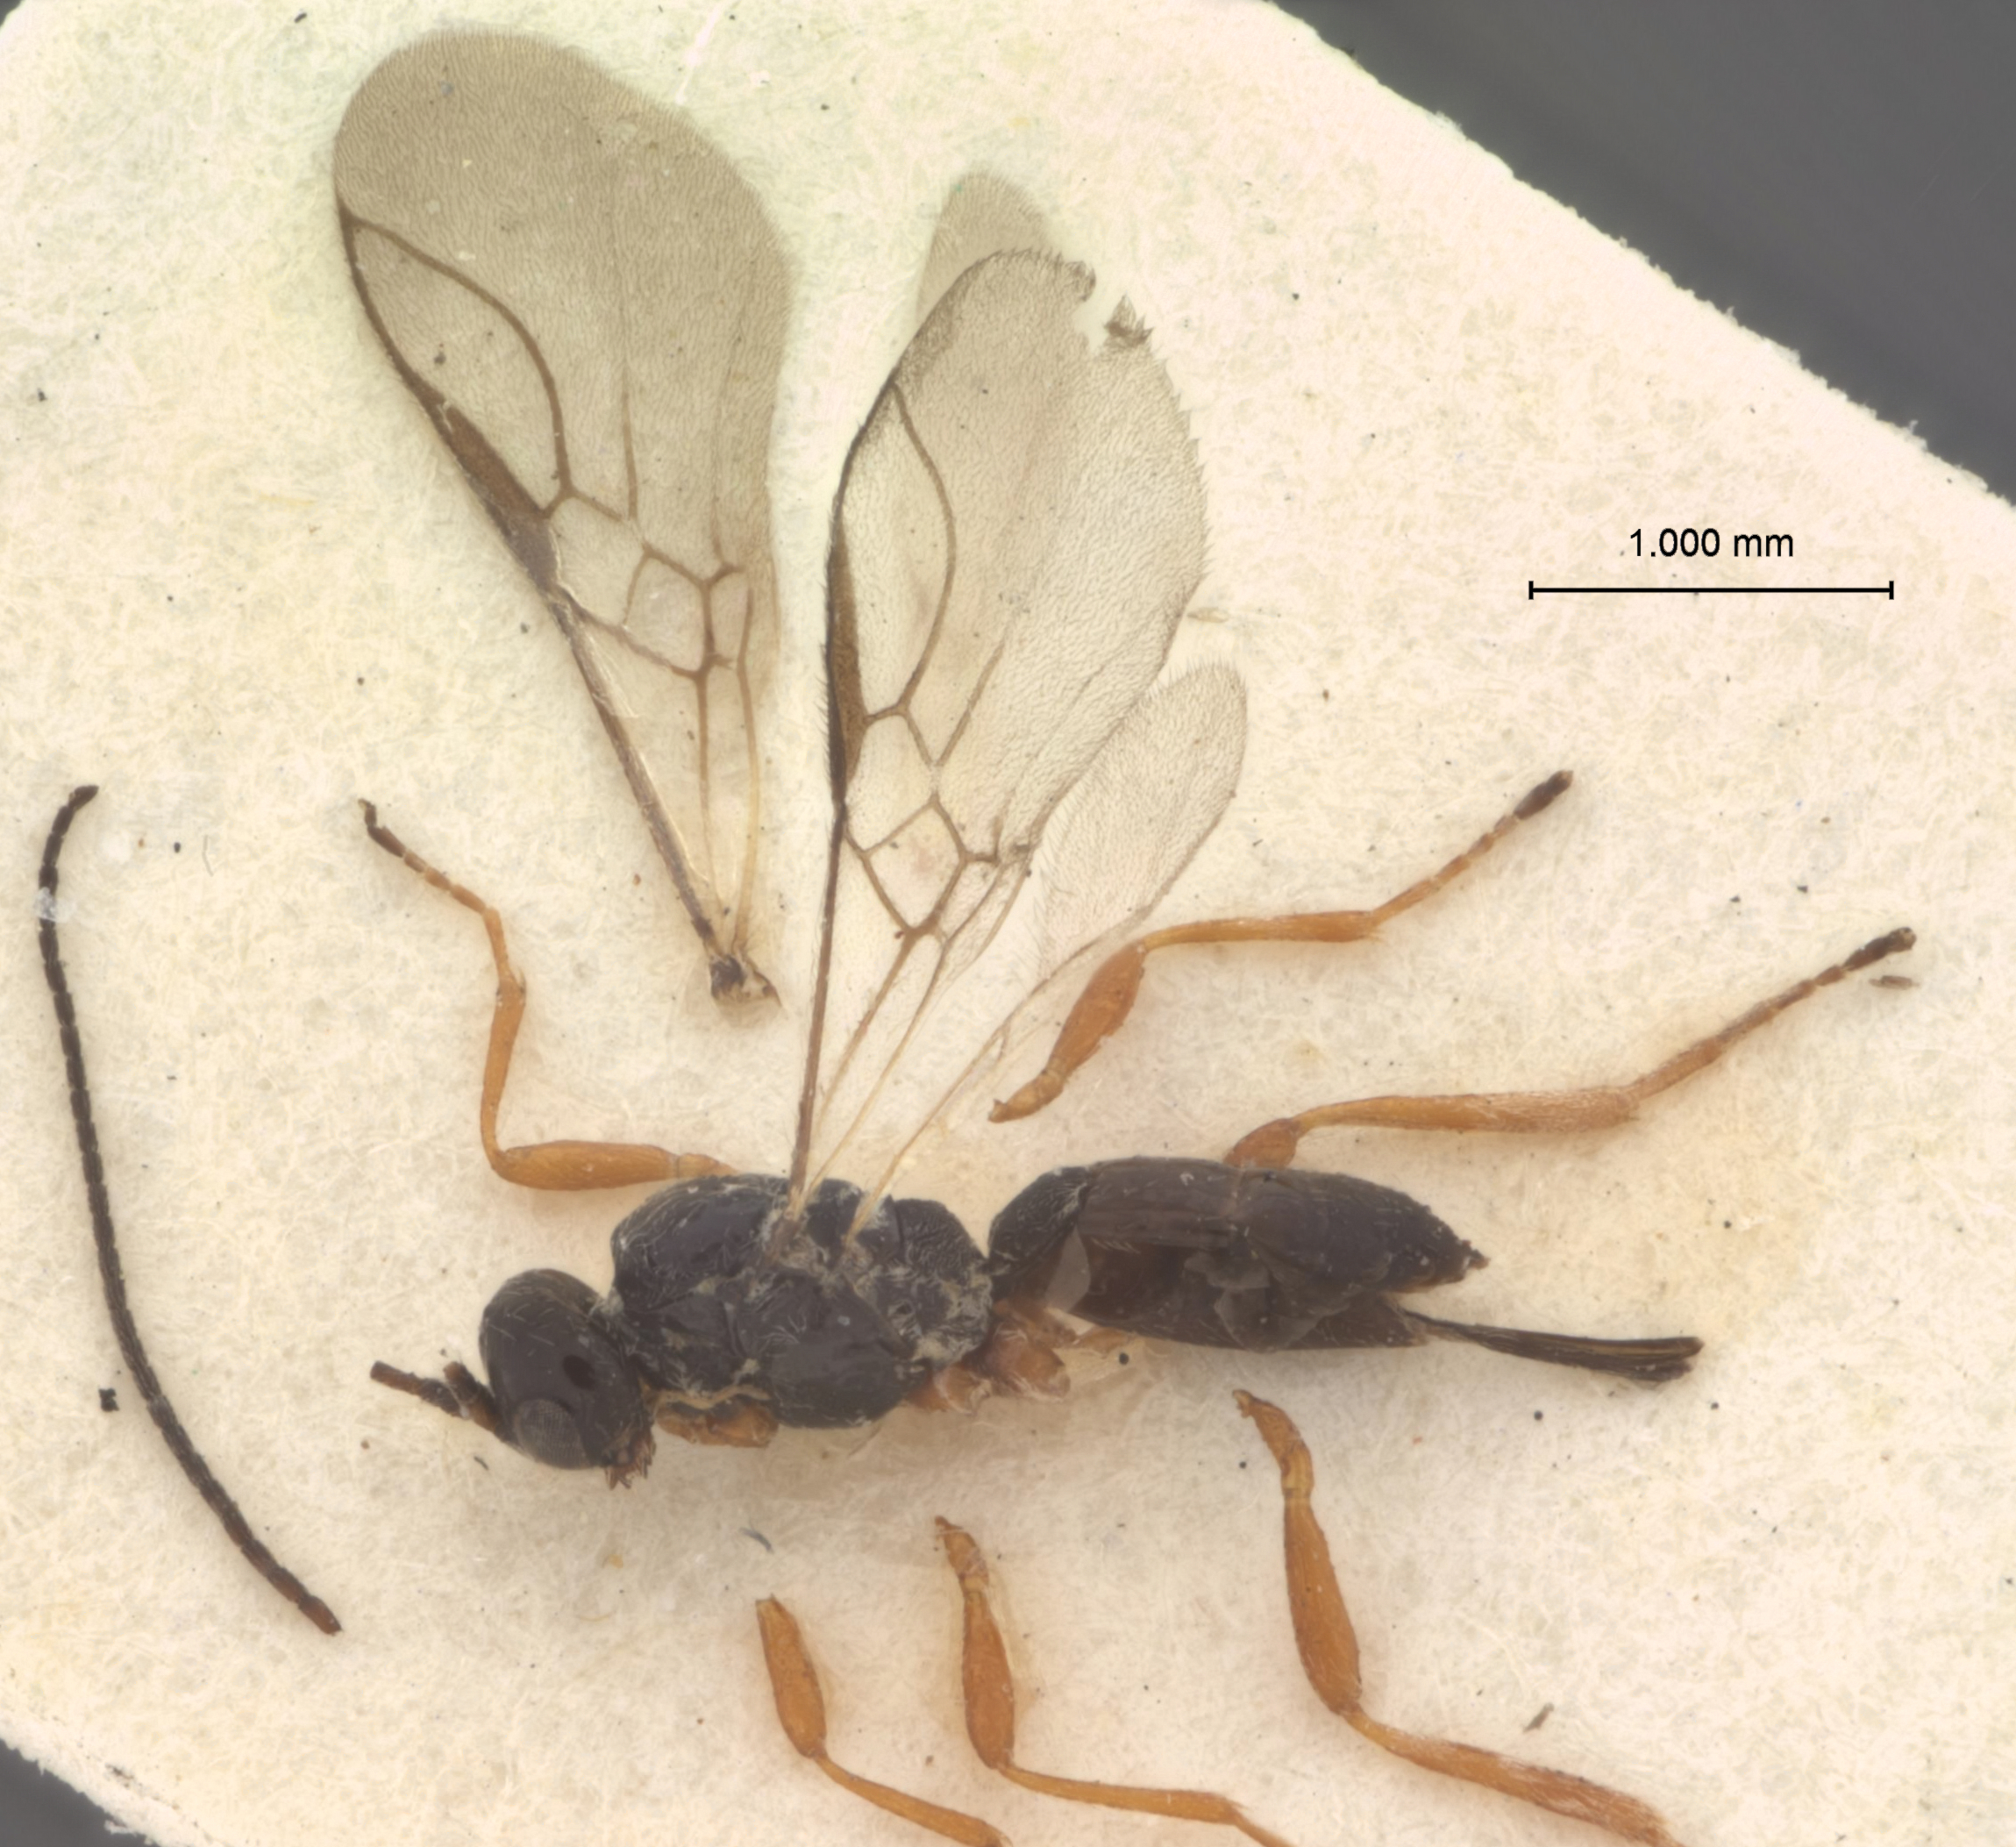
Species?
Dacnusa crassipes
